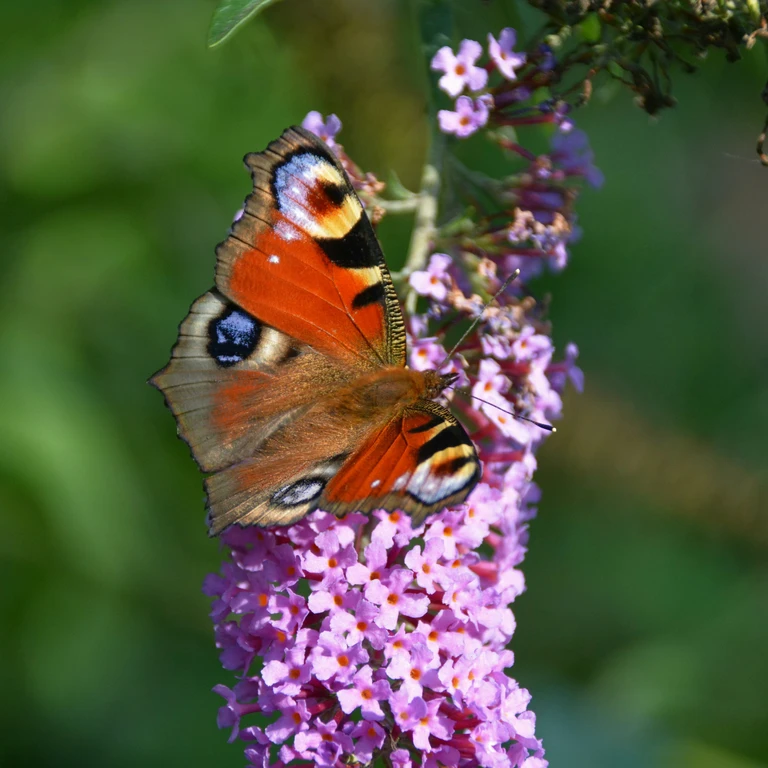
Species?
Aglais io
